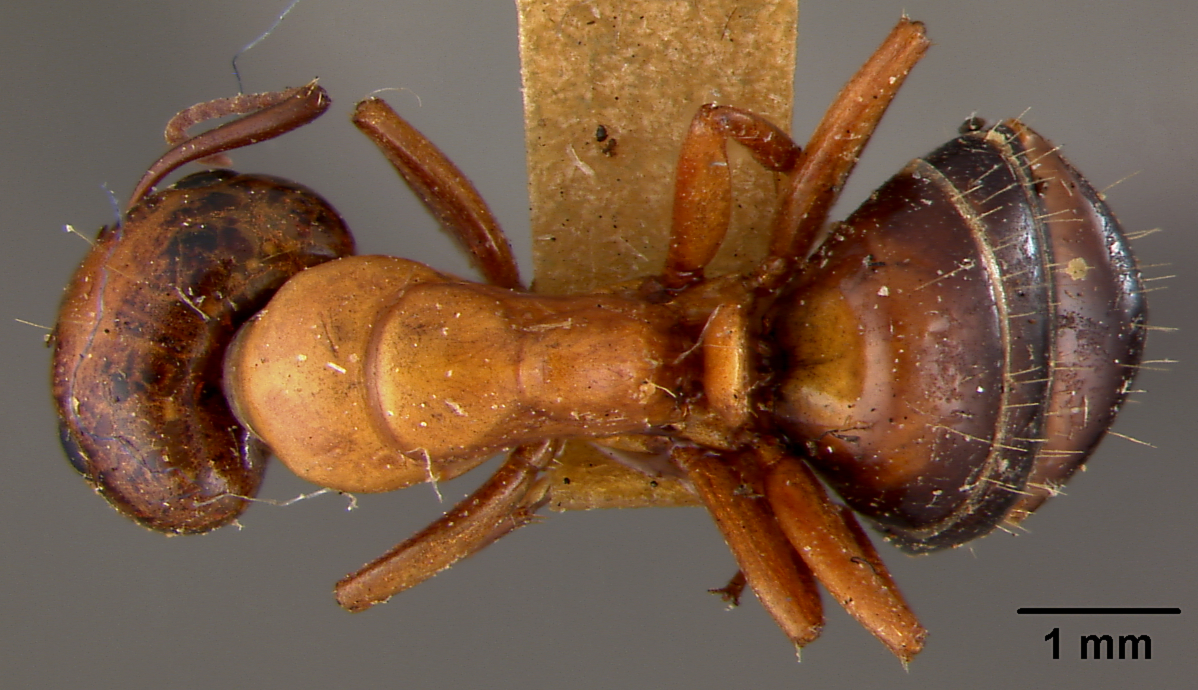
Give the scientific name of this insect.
Camponotus sayi
